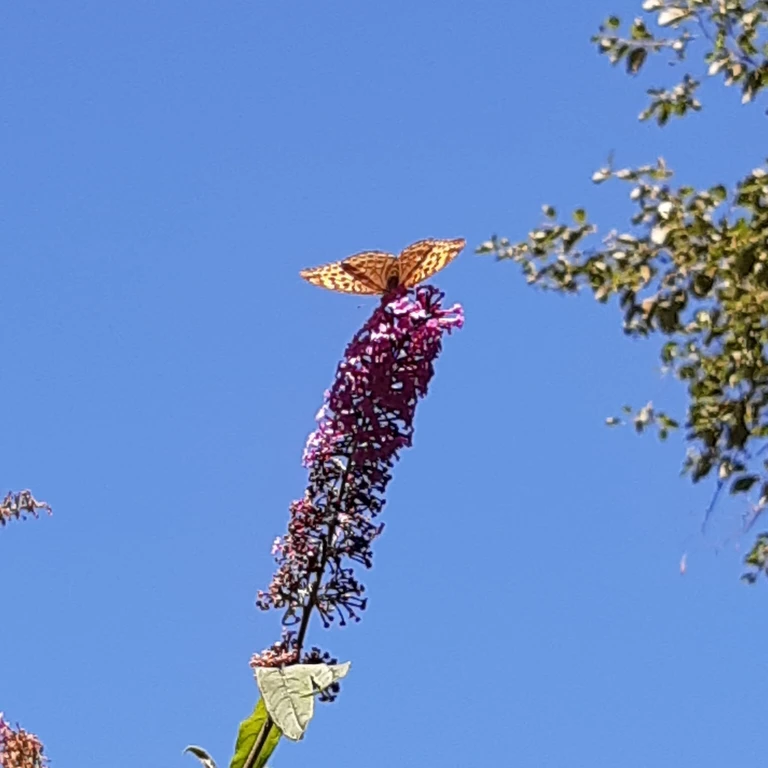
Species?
Argynnis paphia
